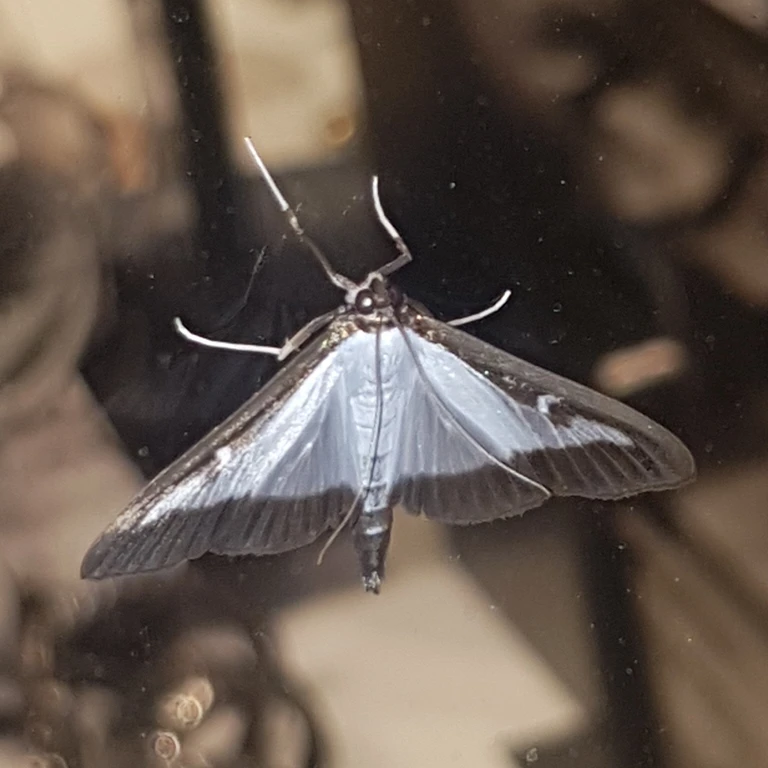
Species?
Cydalima perspectalis
